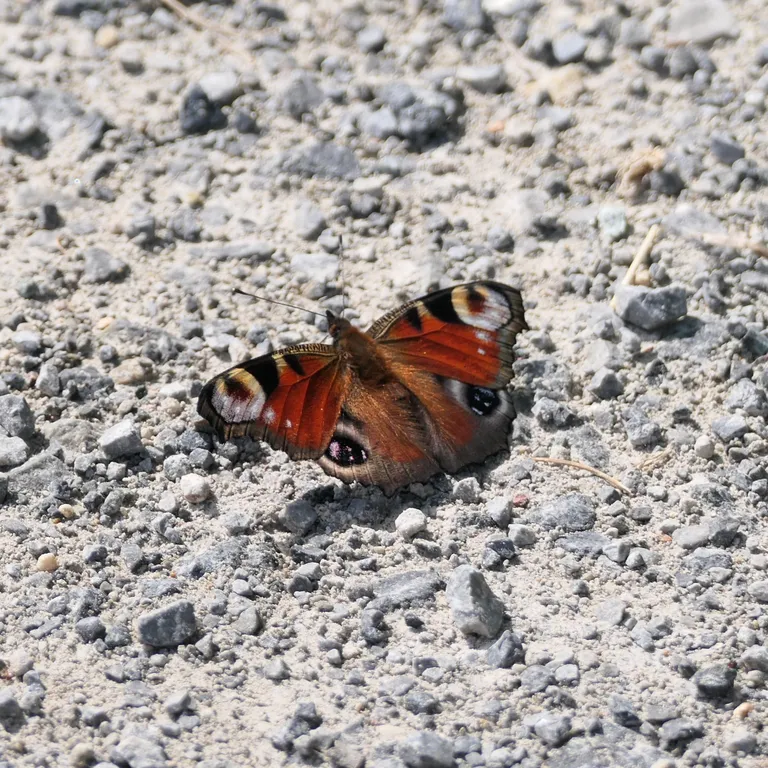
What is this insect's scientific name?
Aglais io
